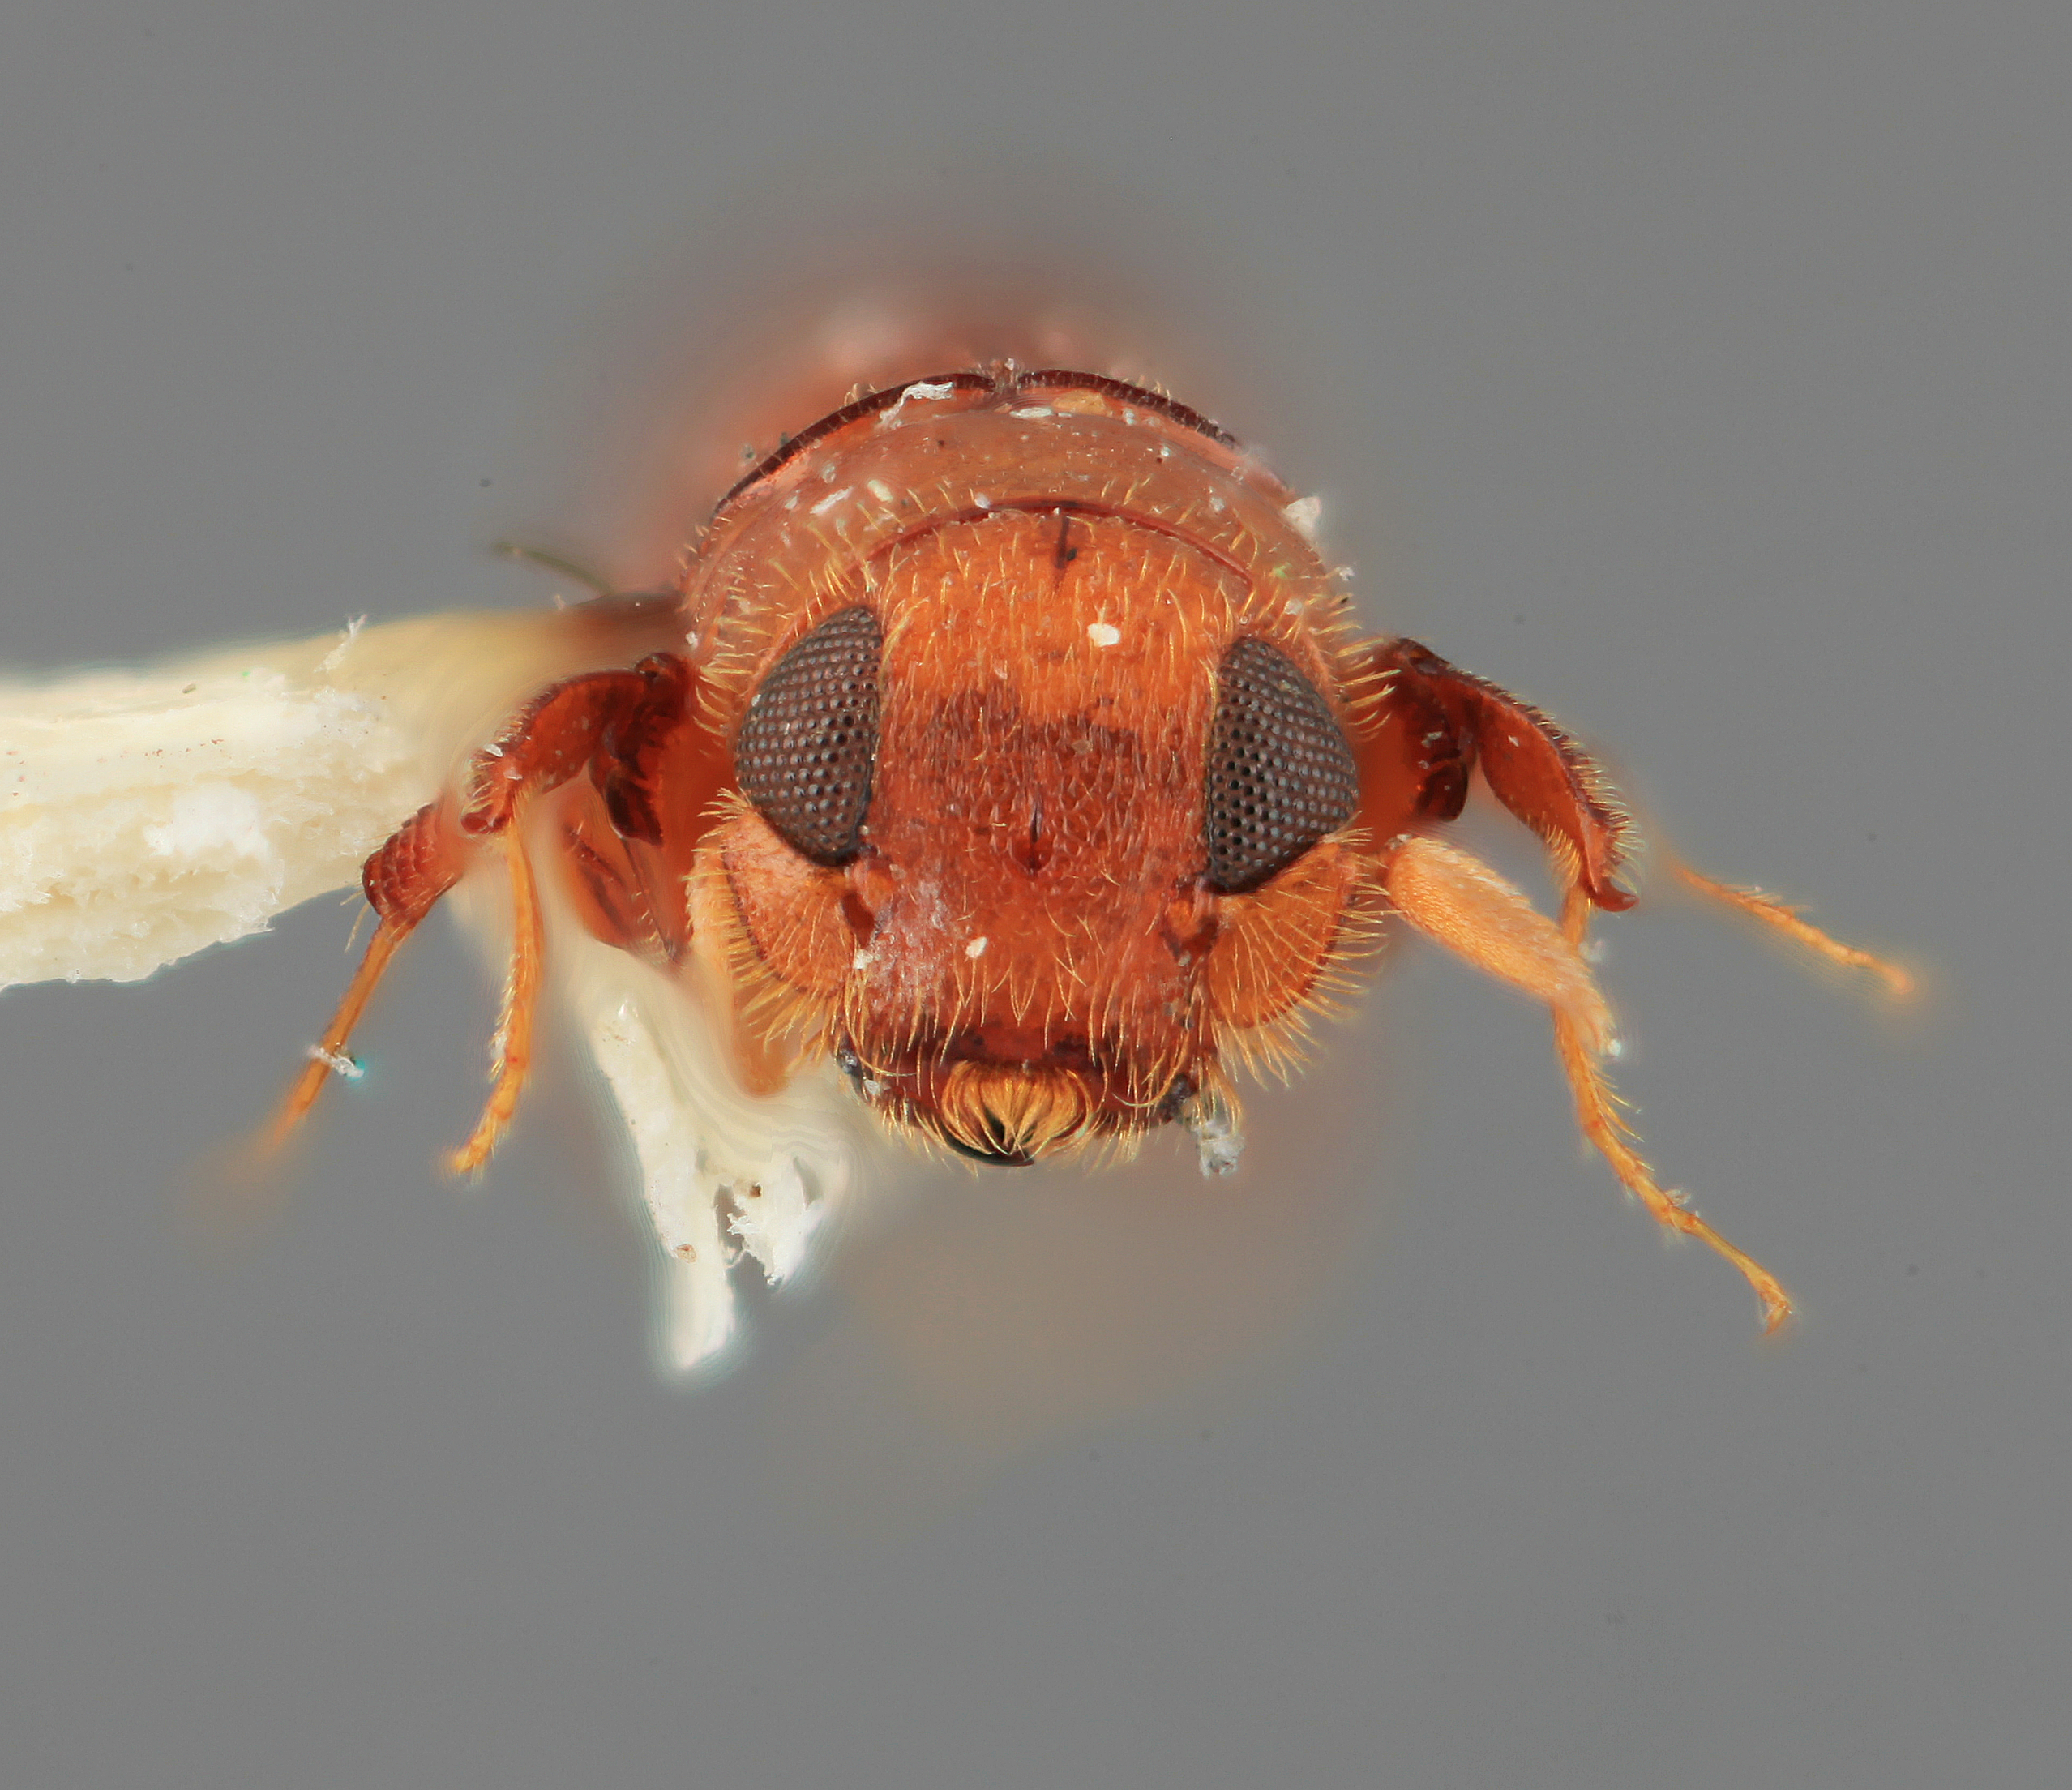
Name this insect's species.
Platypus abditulus
